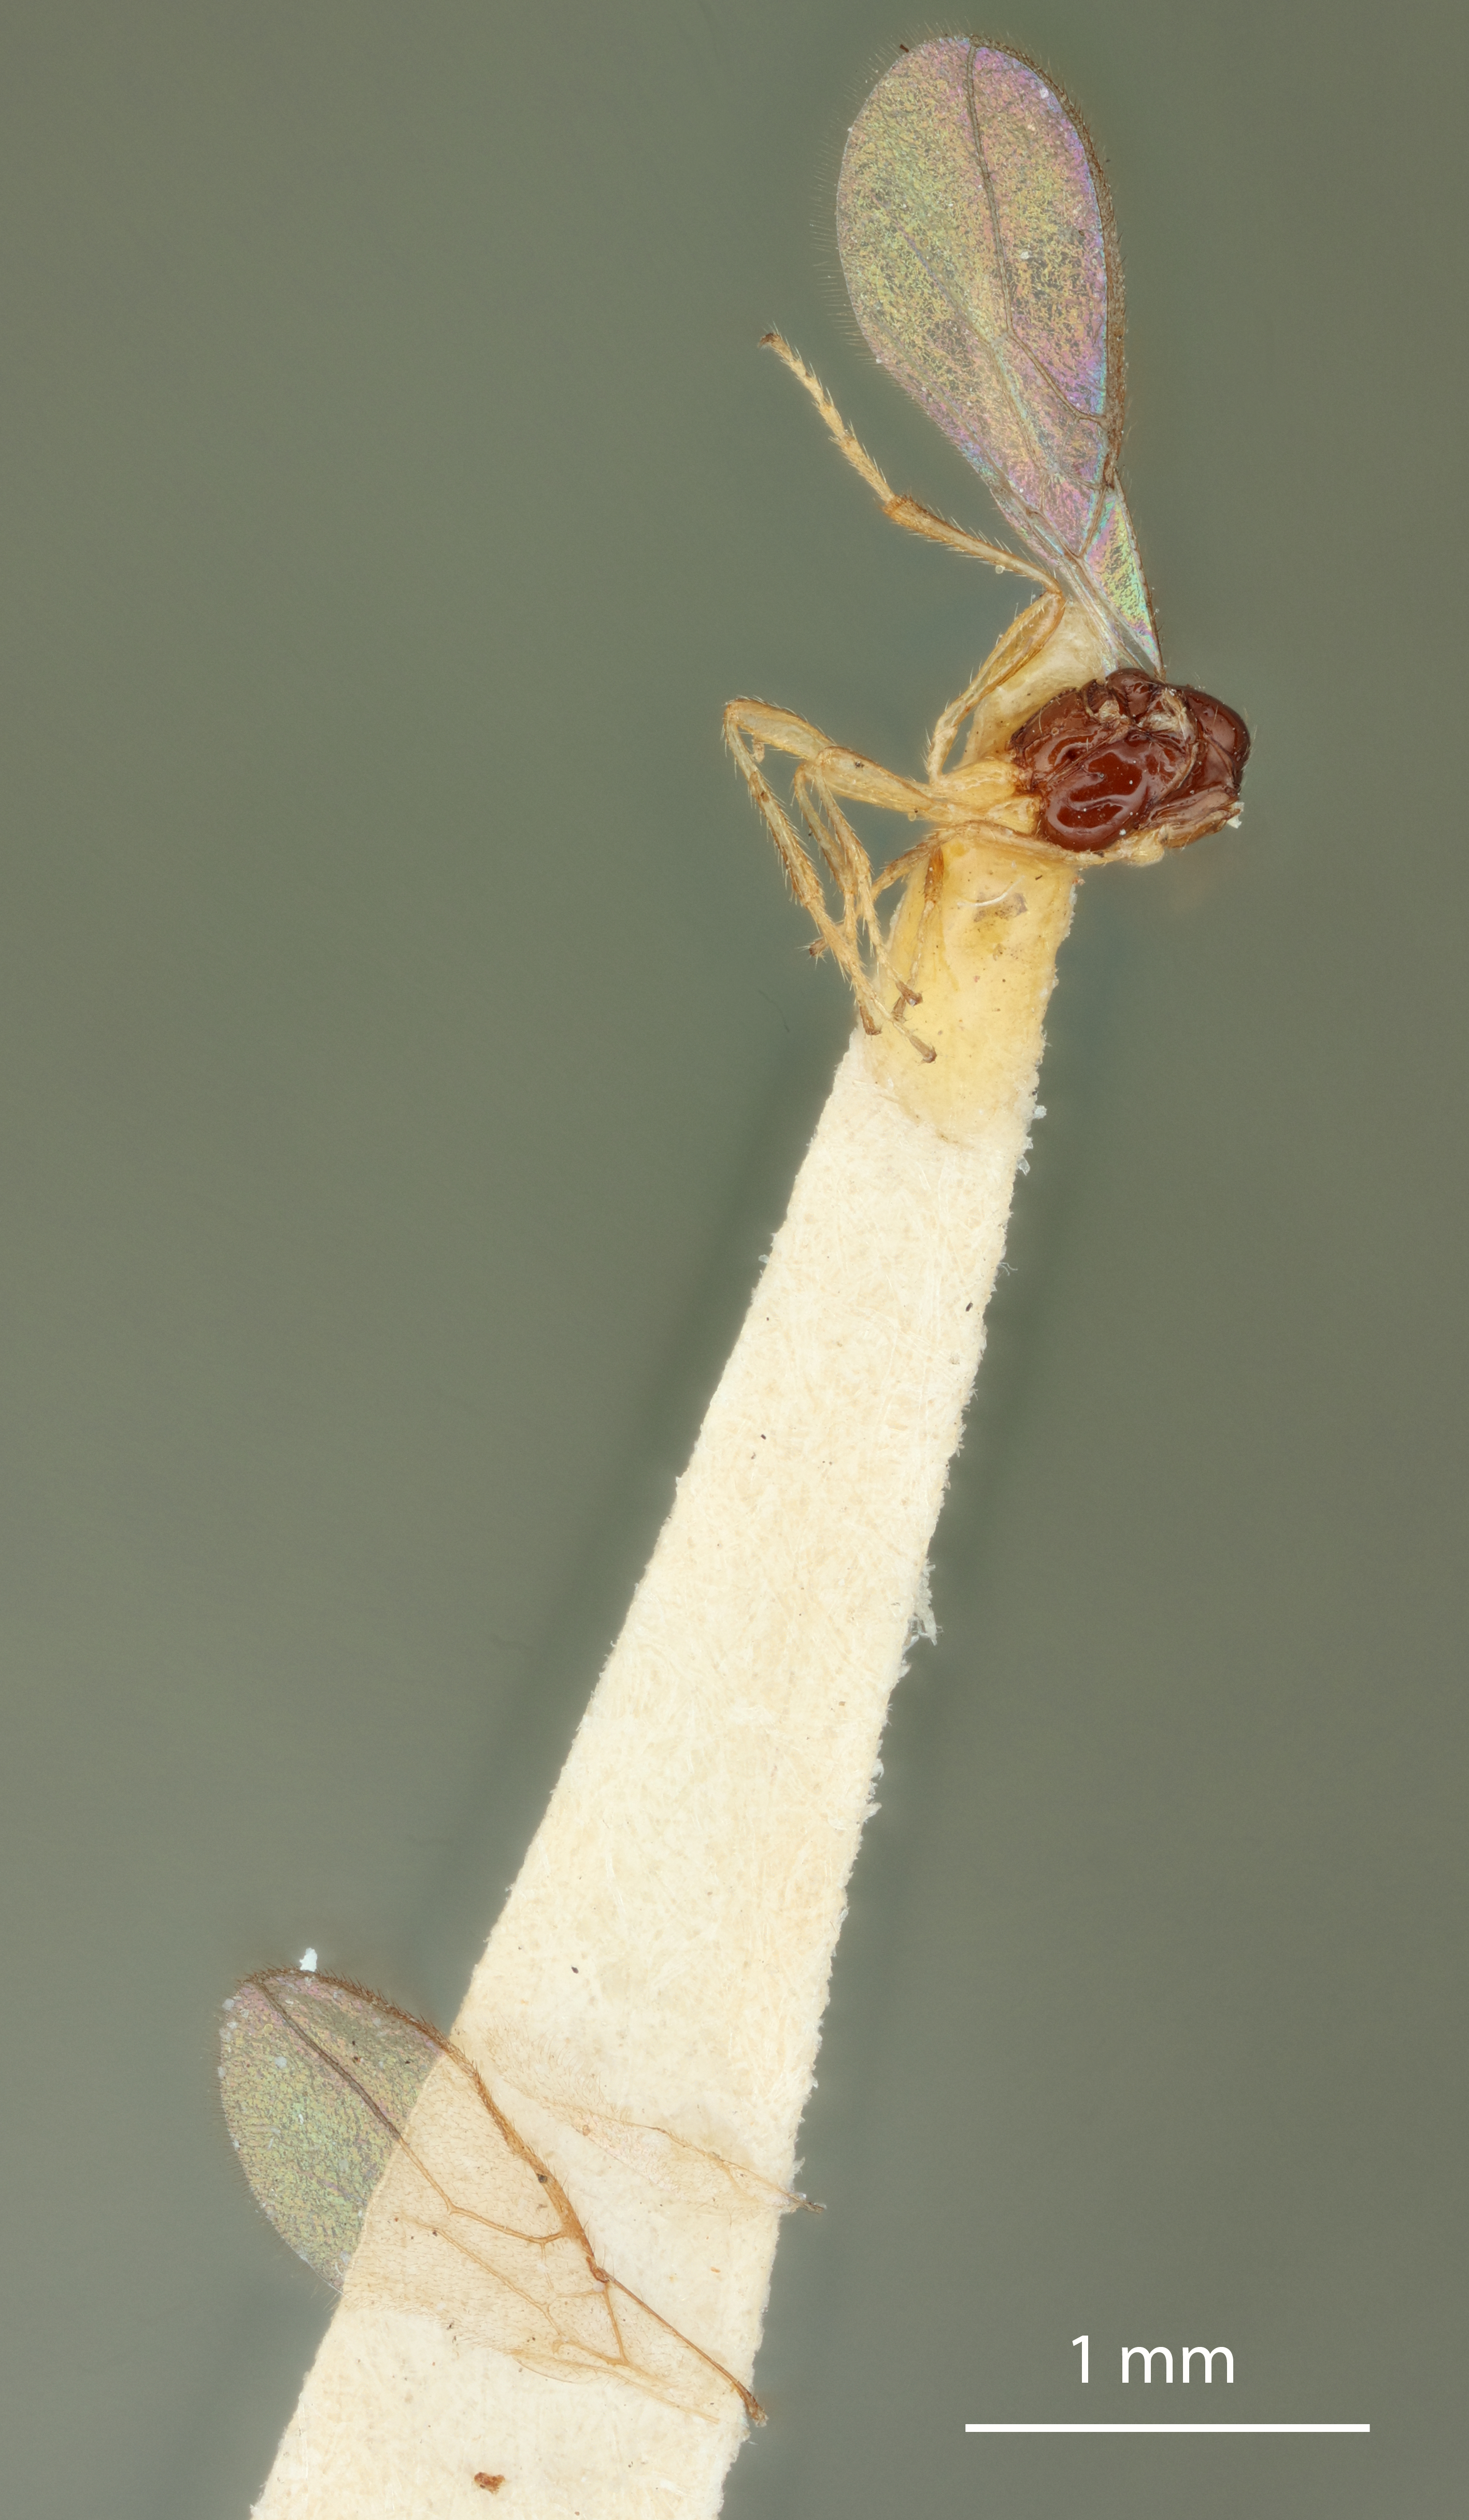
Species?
Aspilota cultrata
